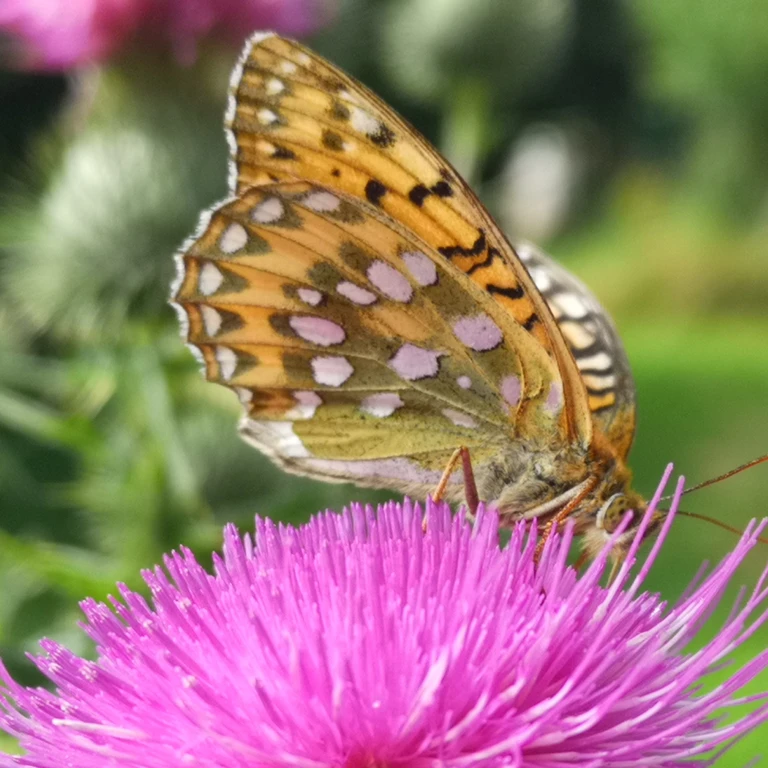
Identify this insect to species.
Speyeria aglaja
